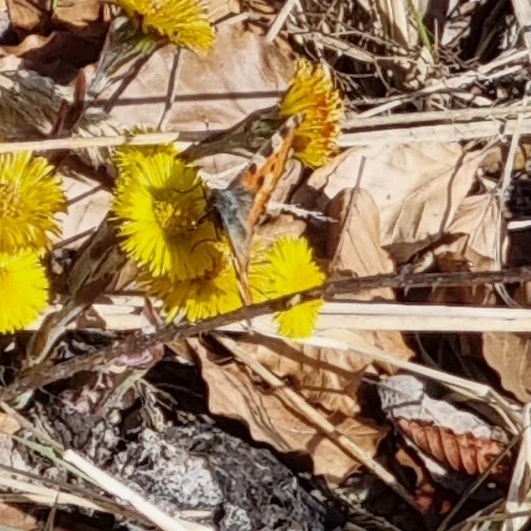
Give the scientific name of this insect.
Aglais urticae
